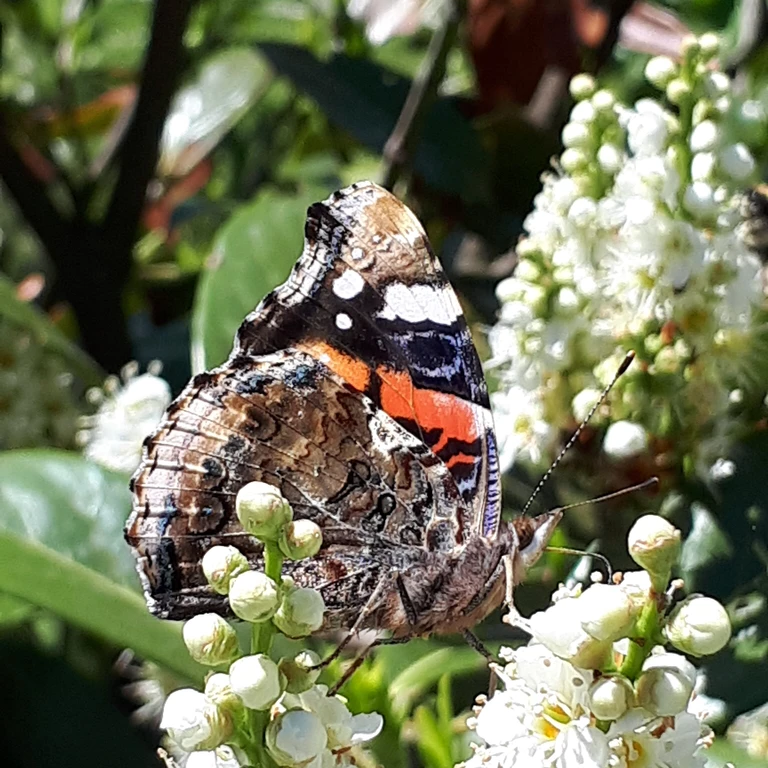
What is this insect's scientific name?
Vanessa atalanta
